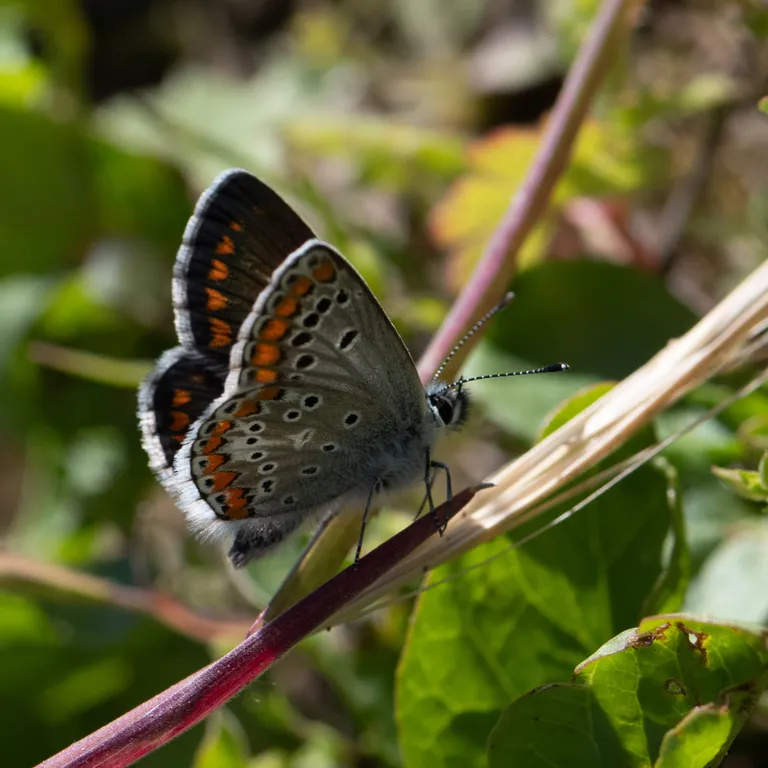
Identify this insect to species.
Aricia agestis/artaxerxes
